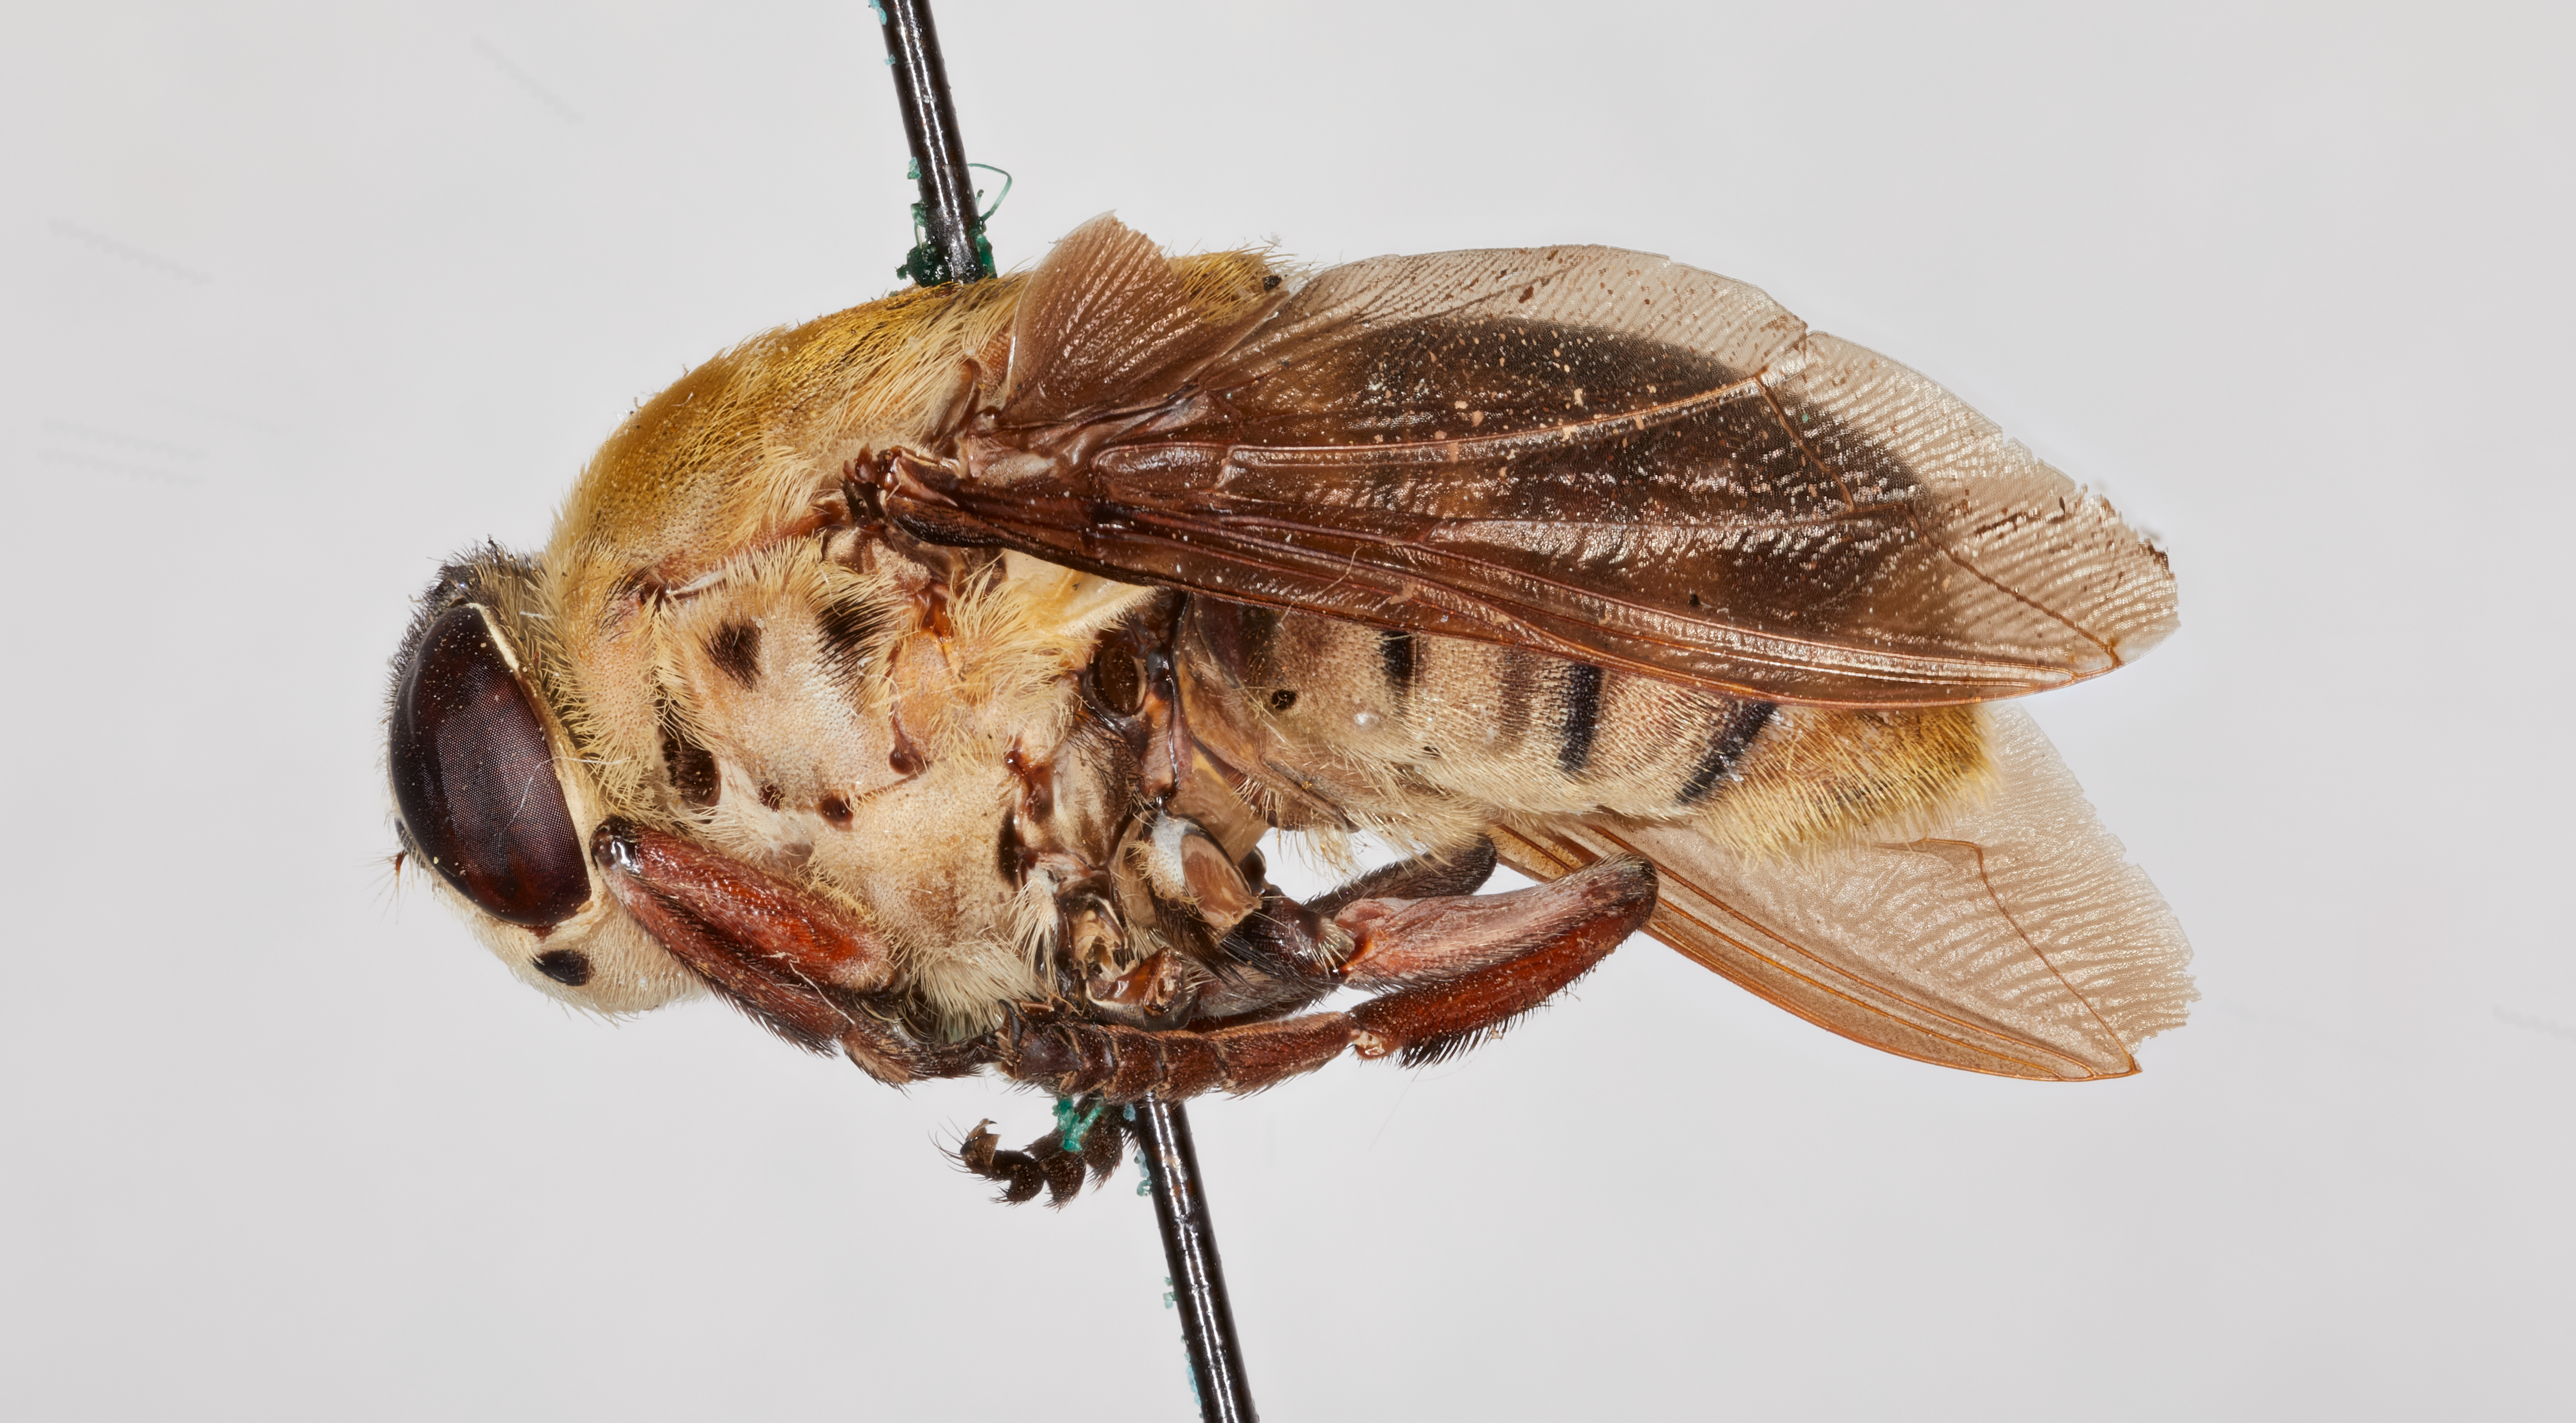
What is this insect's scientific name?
Cuterebra cometes
